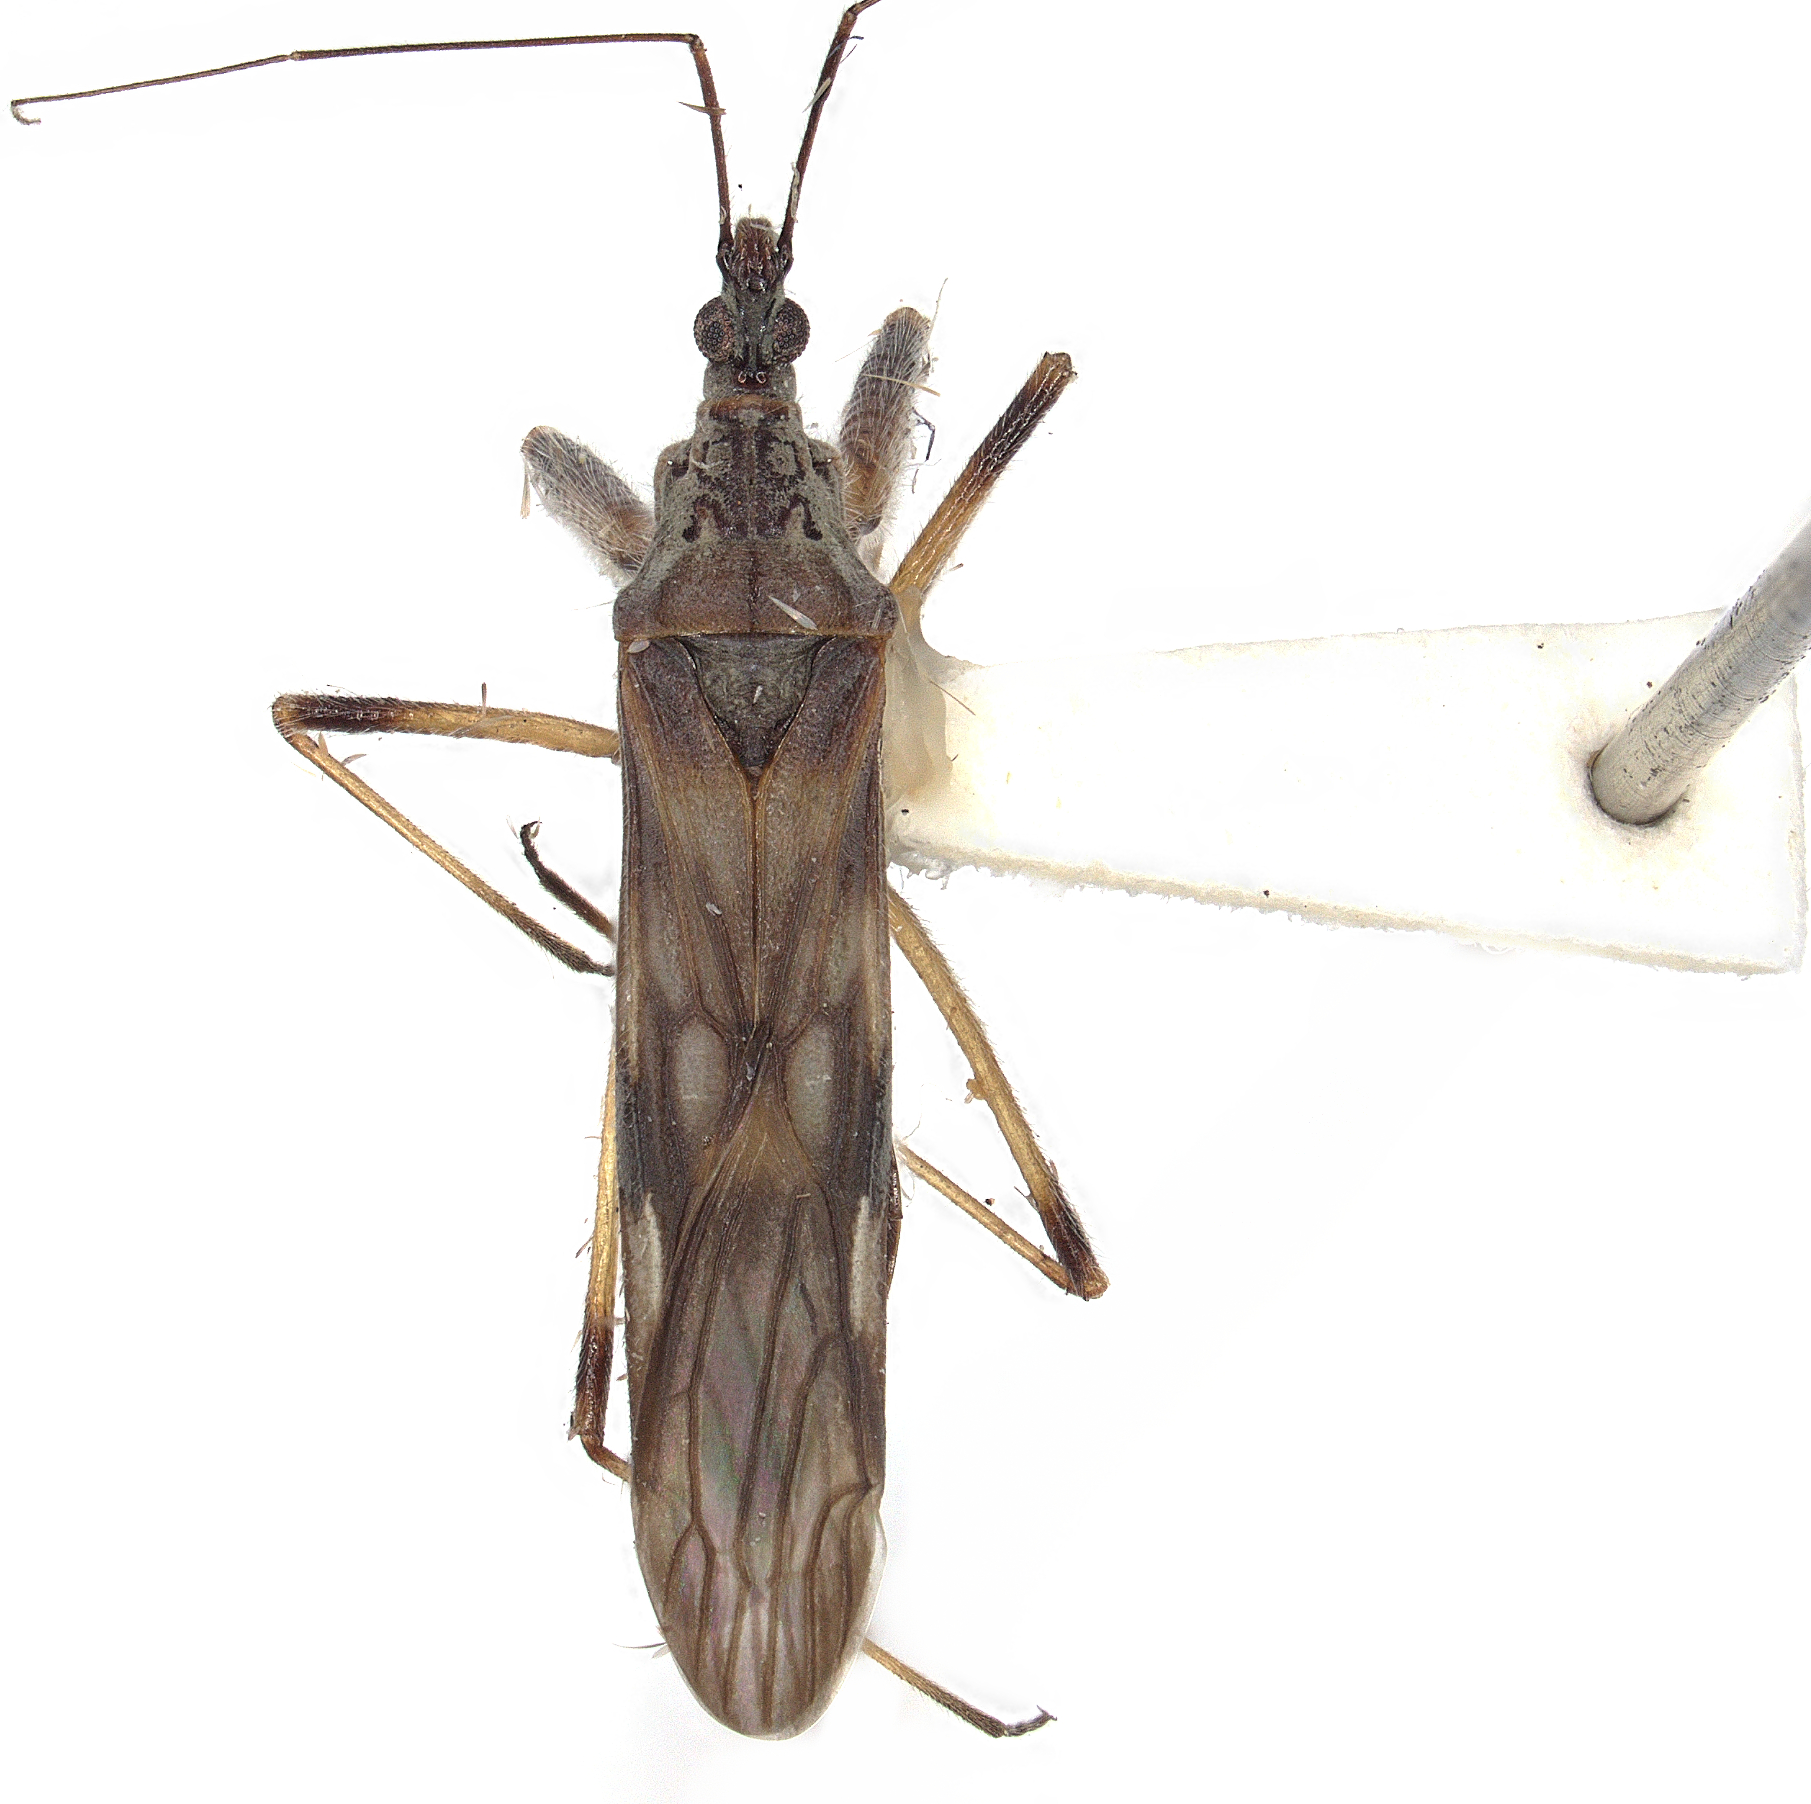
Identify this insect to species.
Metatropiphorus belfragei
